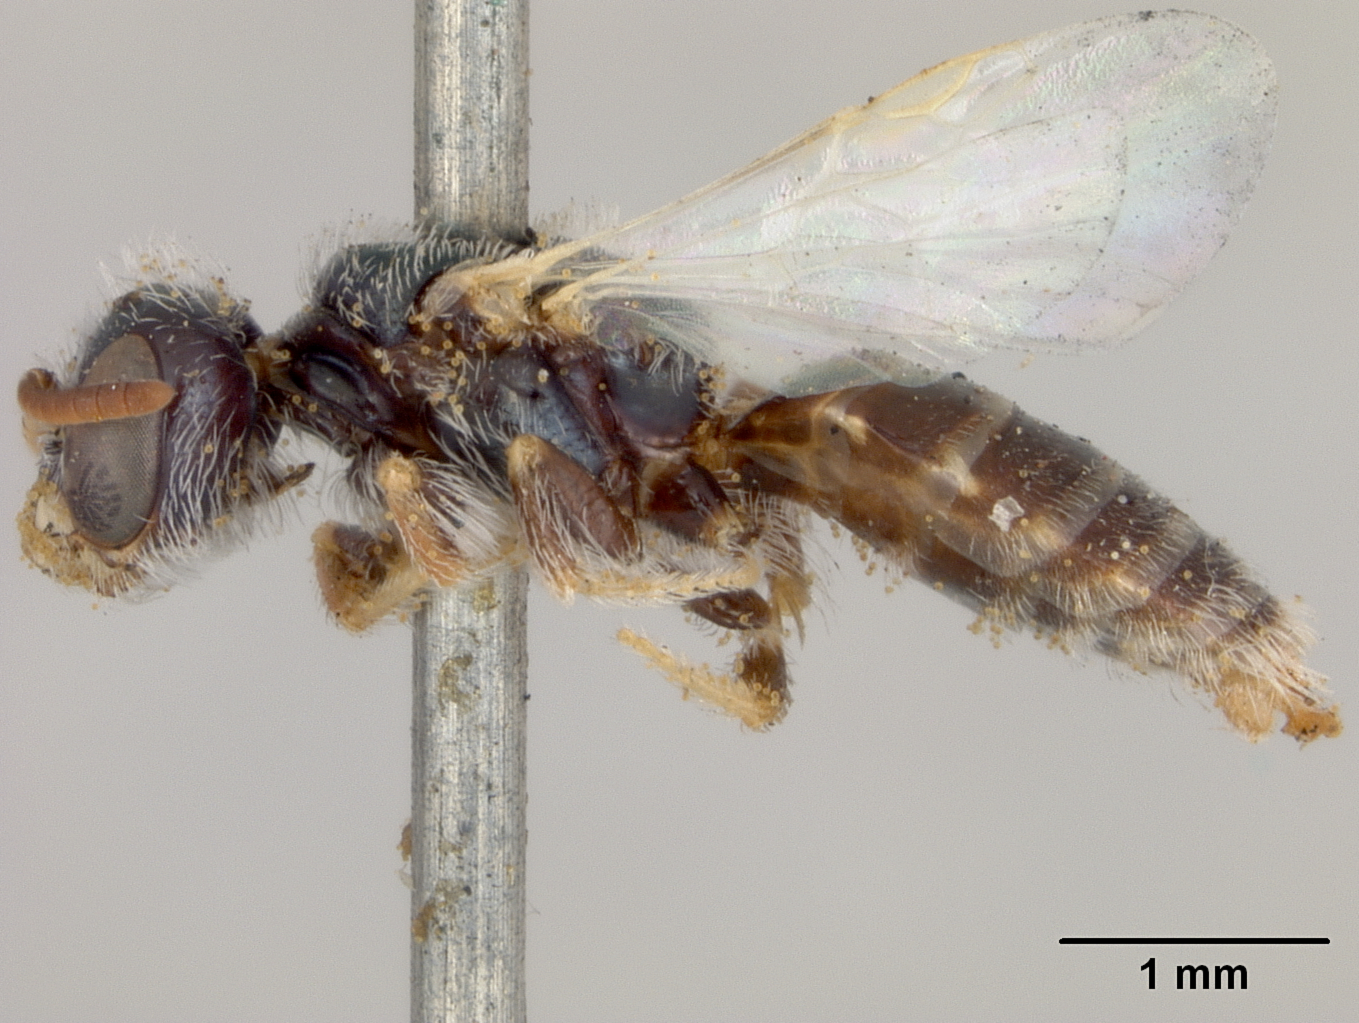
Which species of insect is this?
Perdita crawfordi
